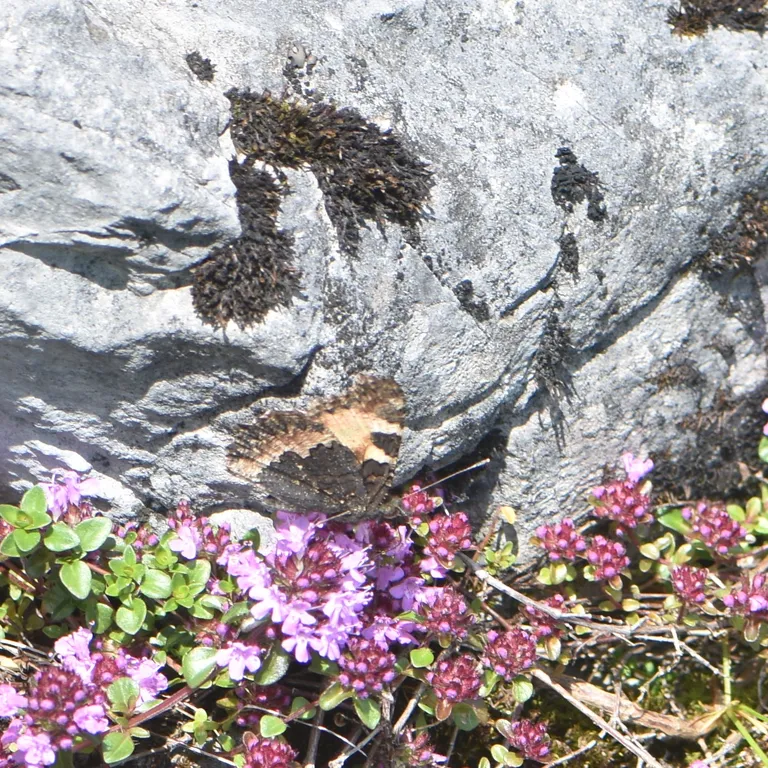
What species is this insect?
Aglais urticae
